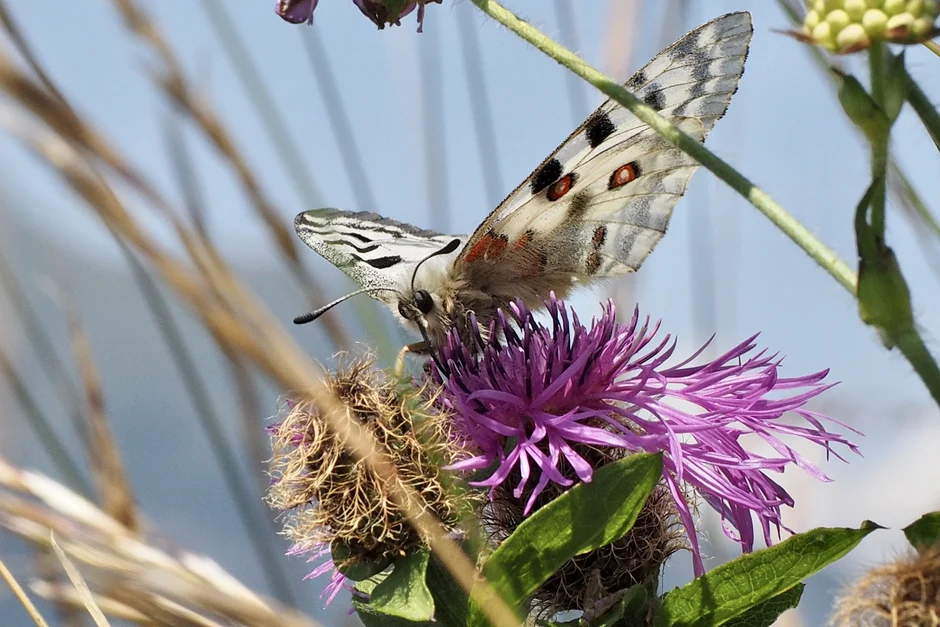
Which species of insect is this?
Parnassius apollo
